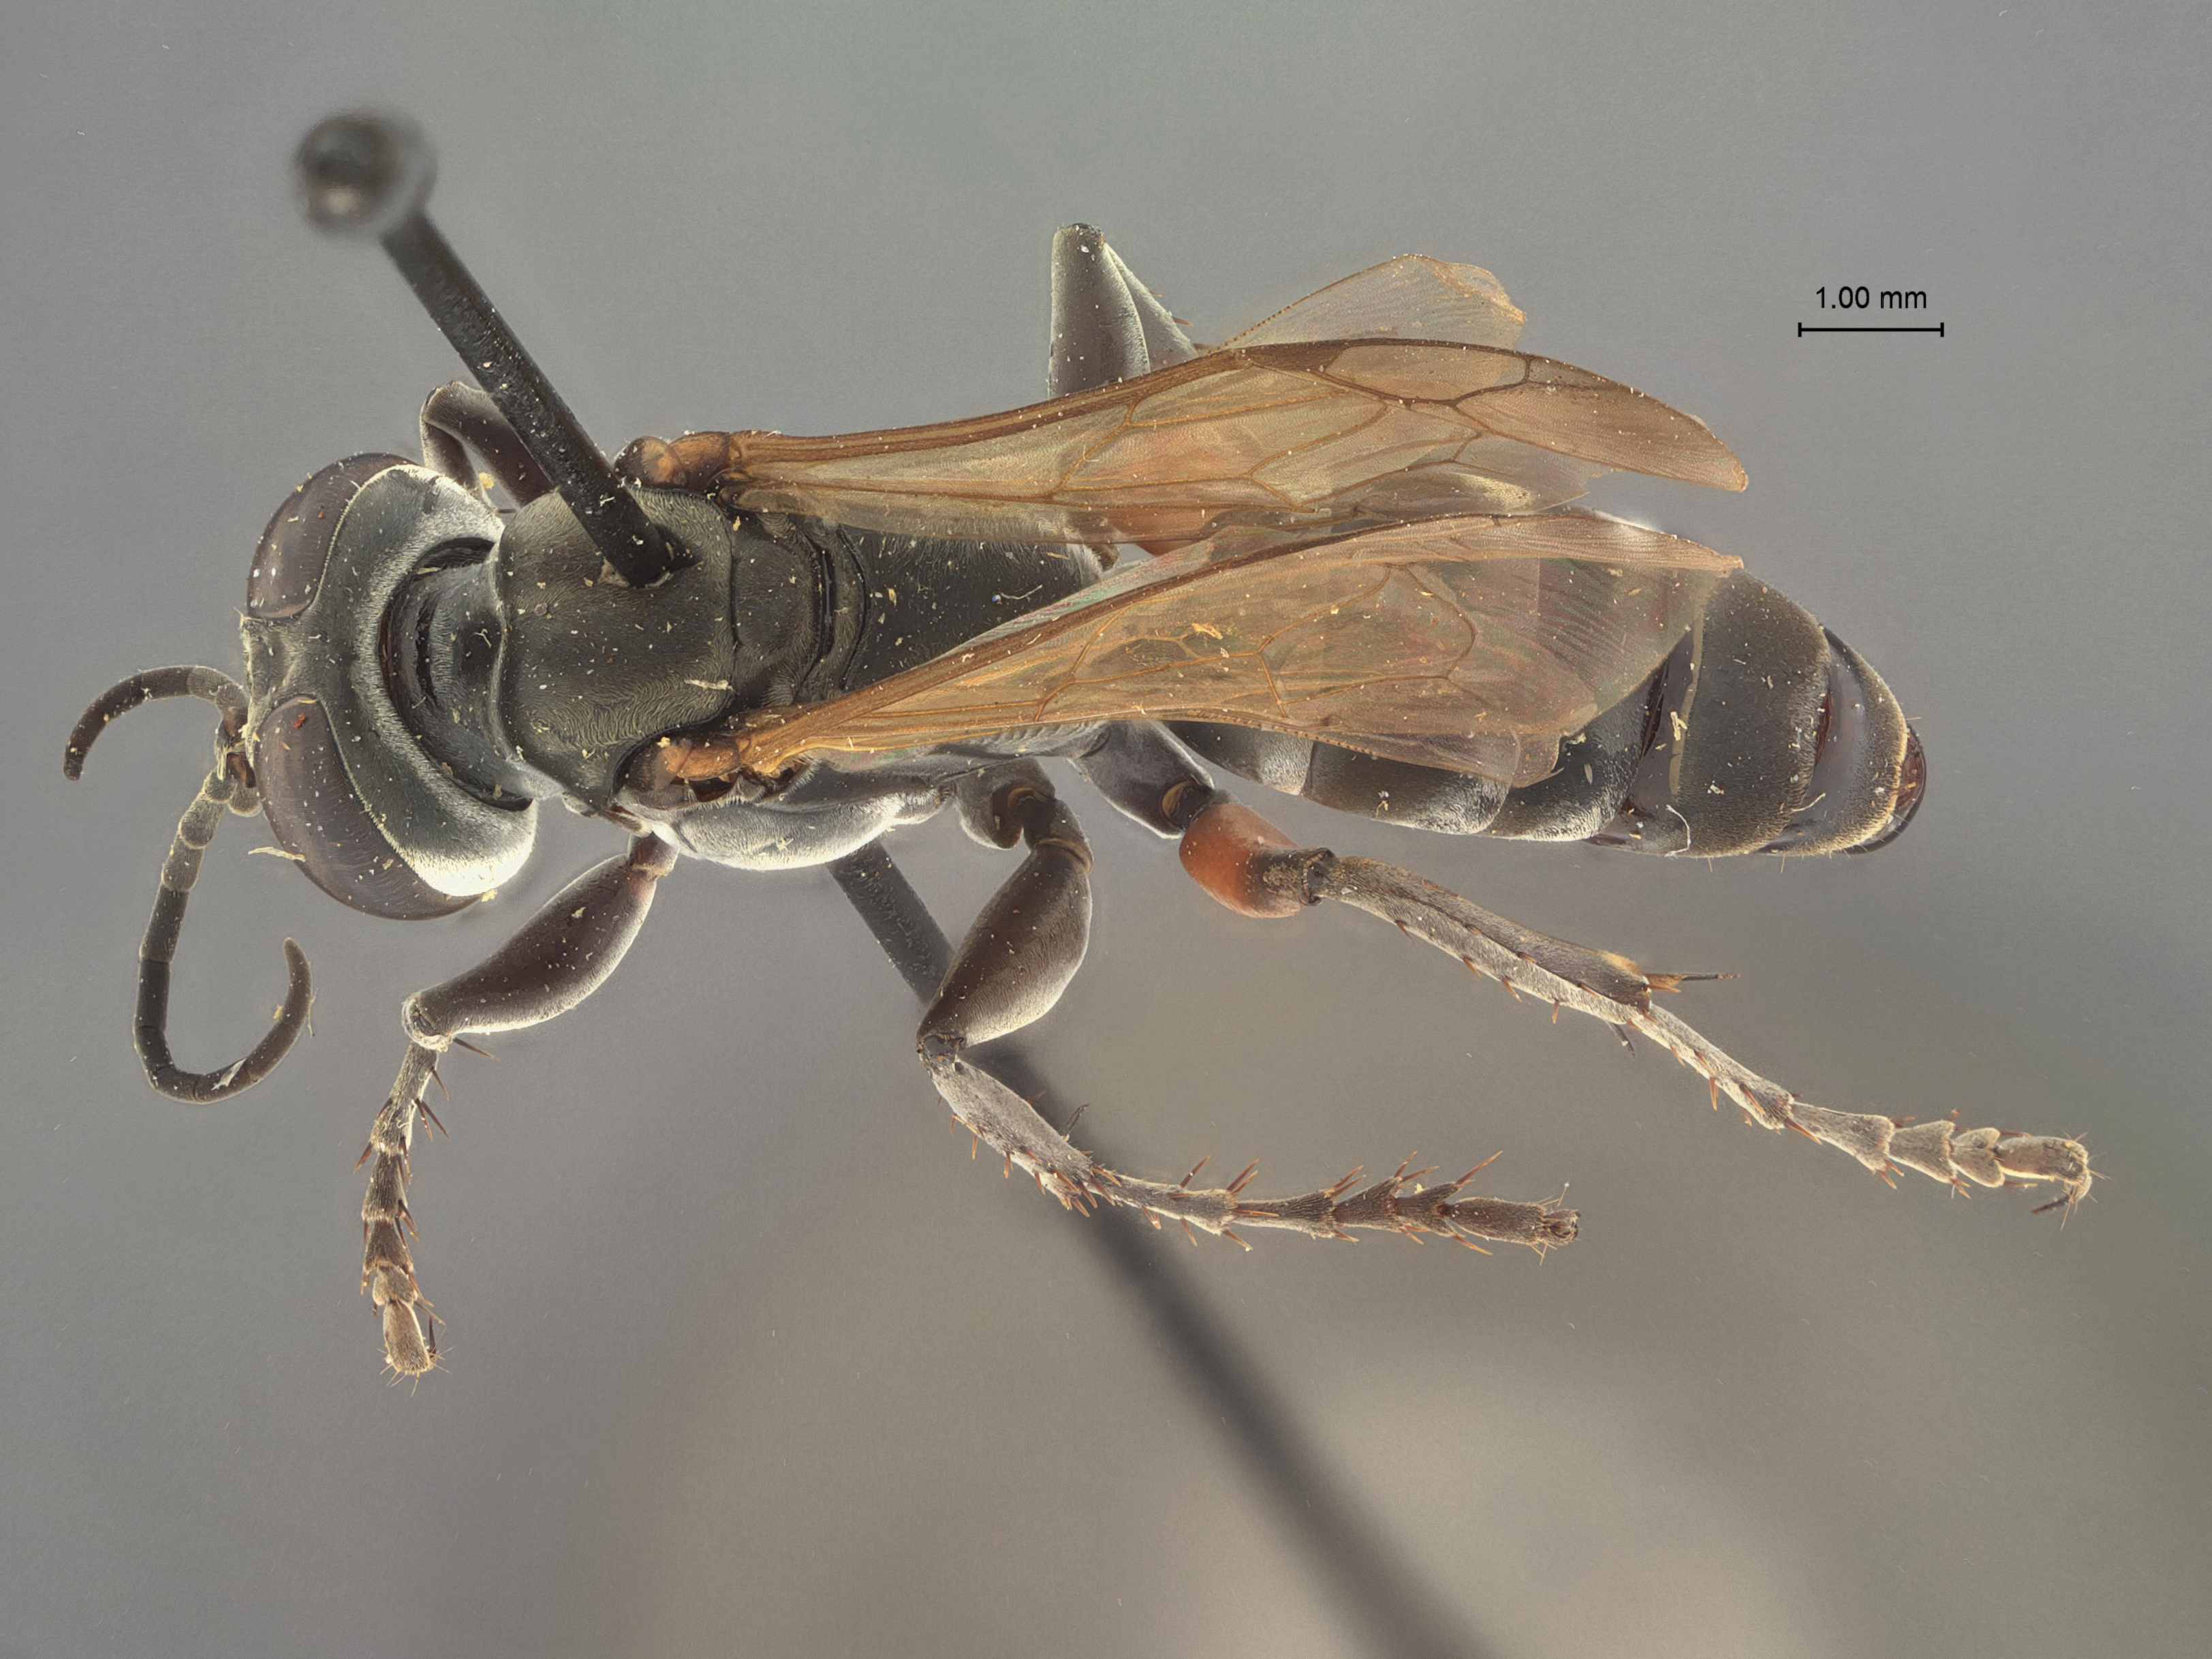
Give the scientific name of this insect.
Notogonidea luzonensis
